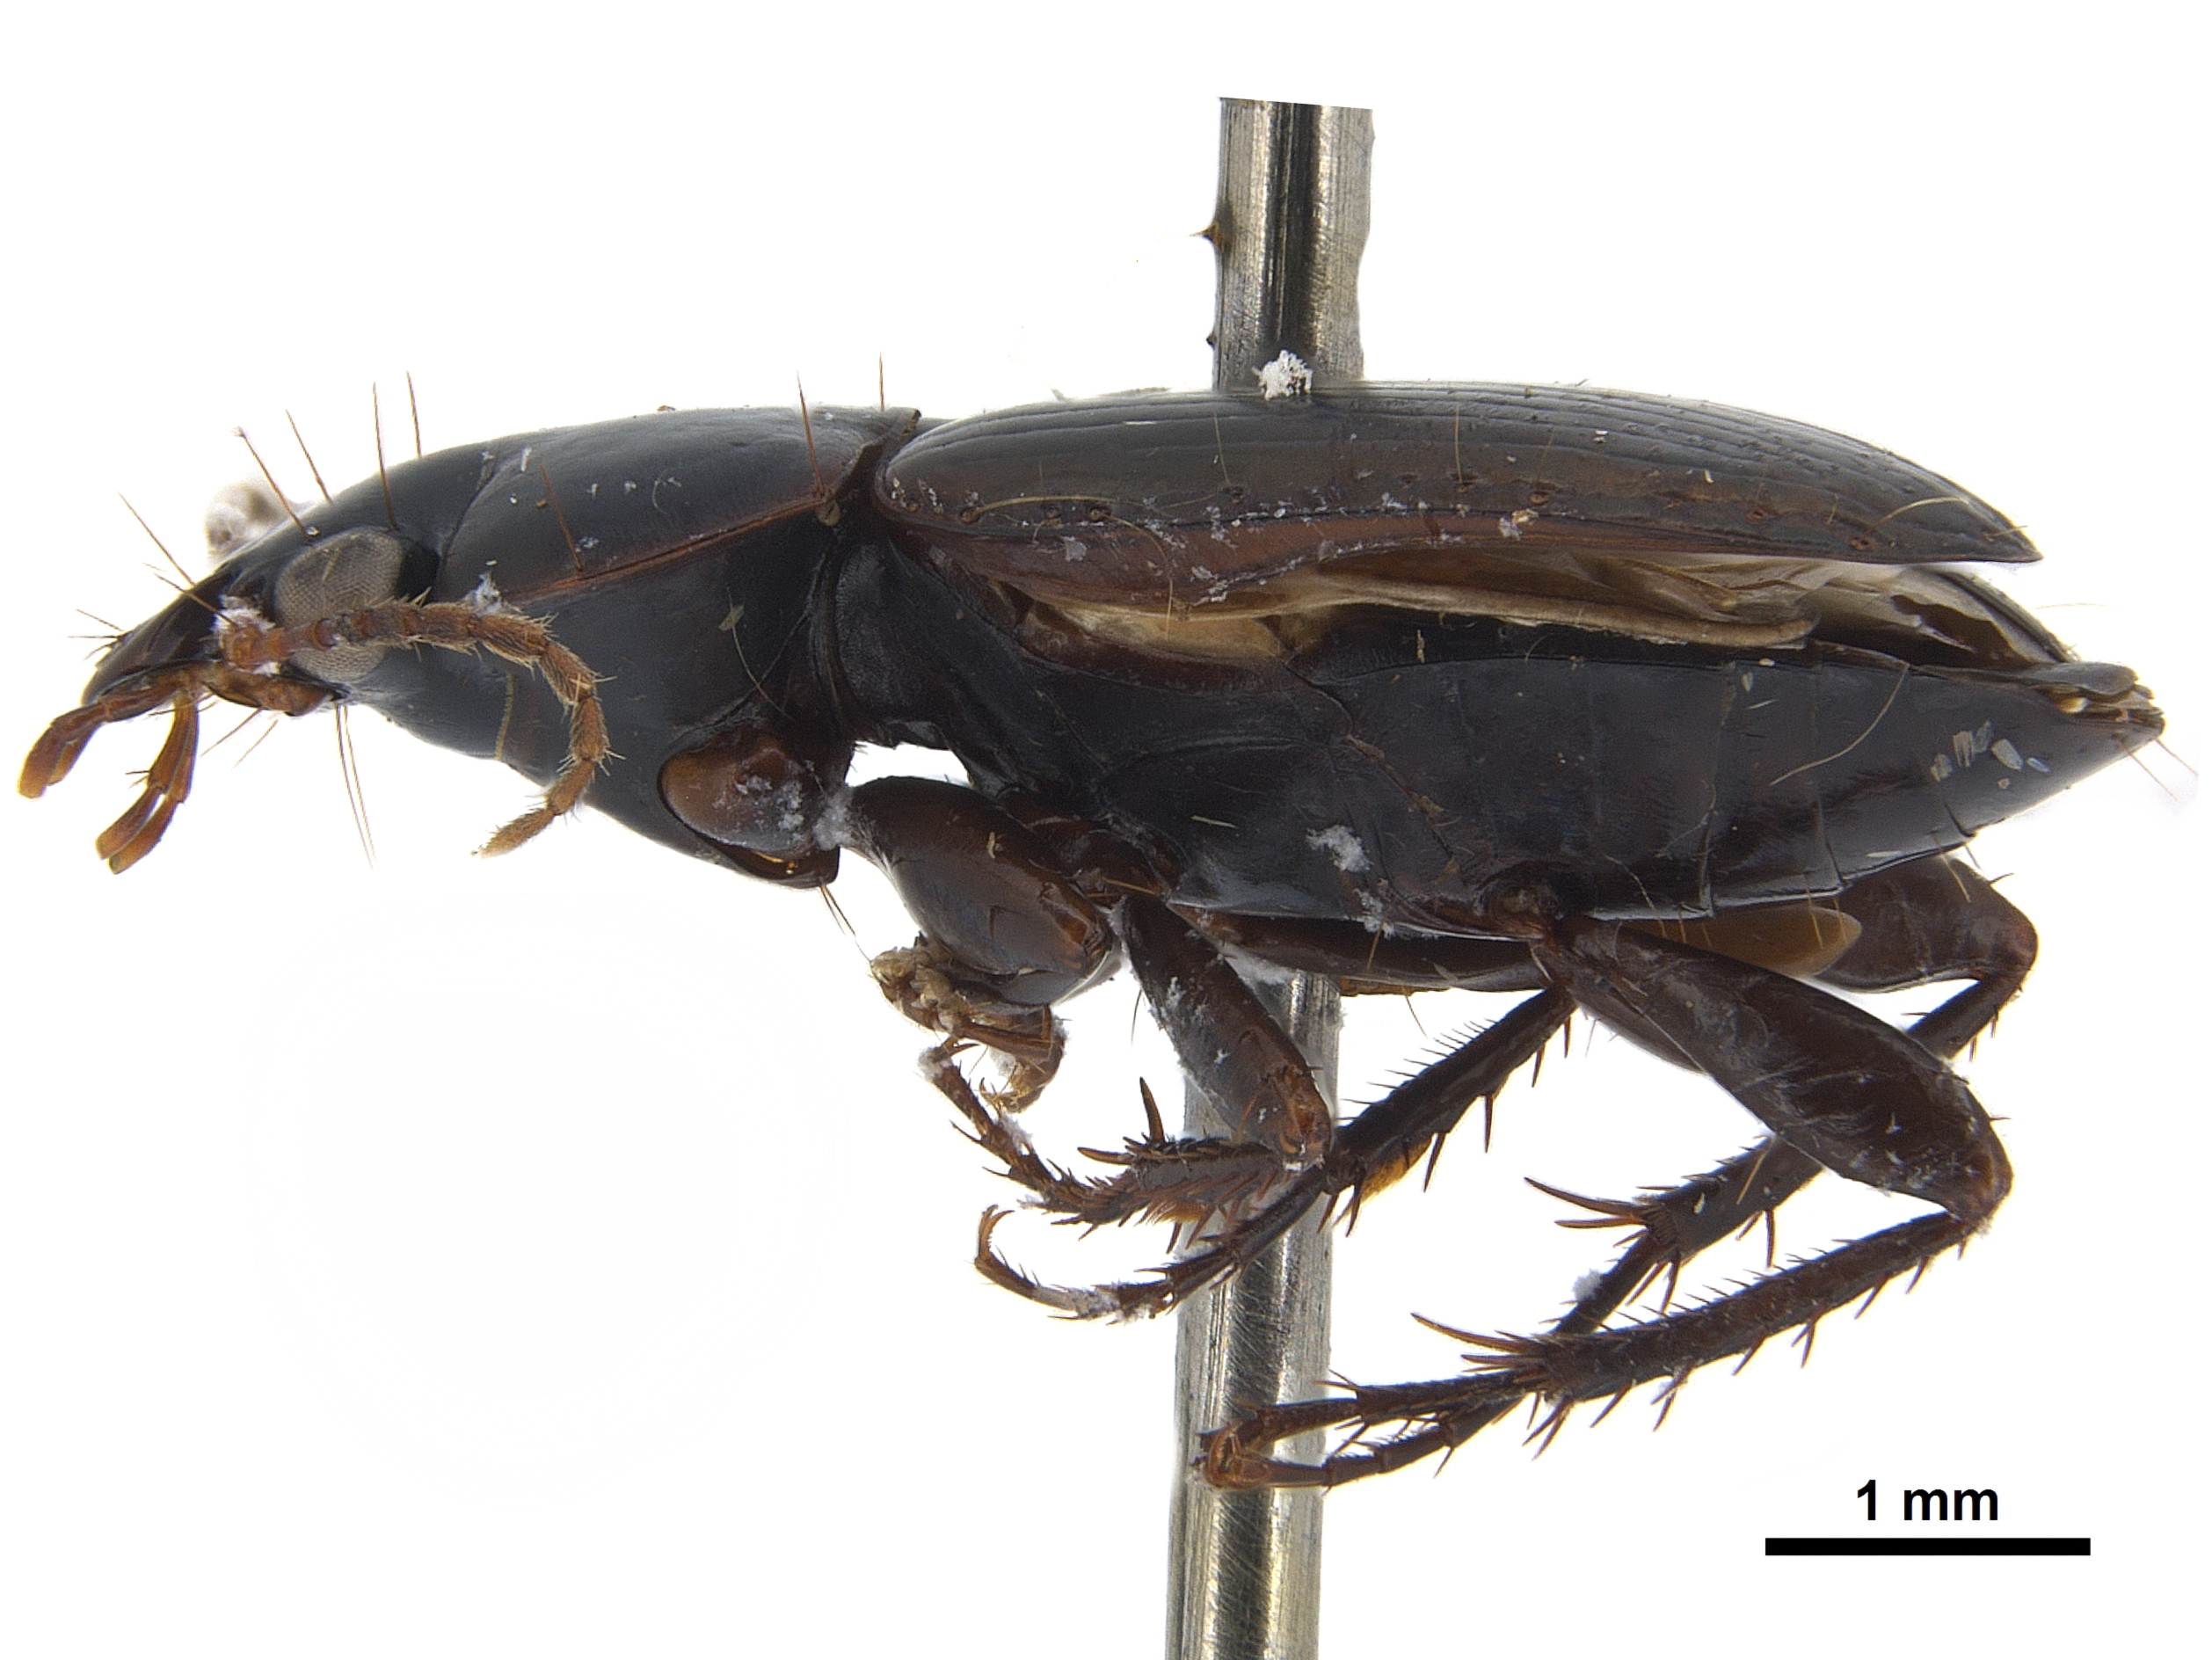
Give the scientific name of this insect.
Aephnidius adelioides
